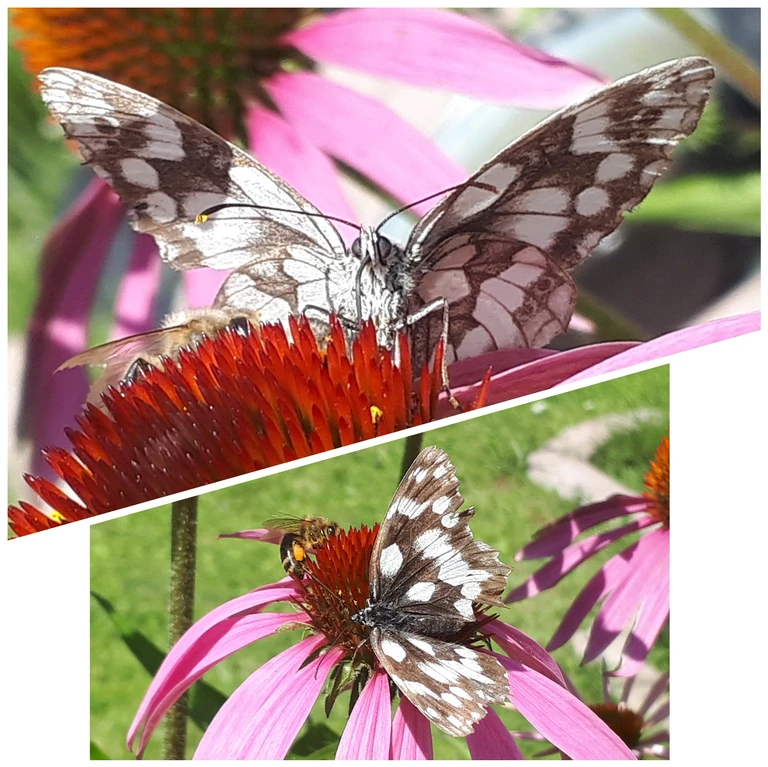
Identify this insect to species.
Melanargia galathea
